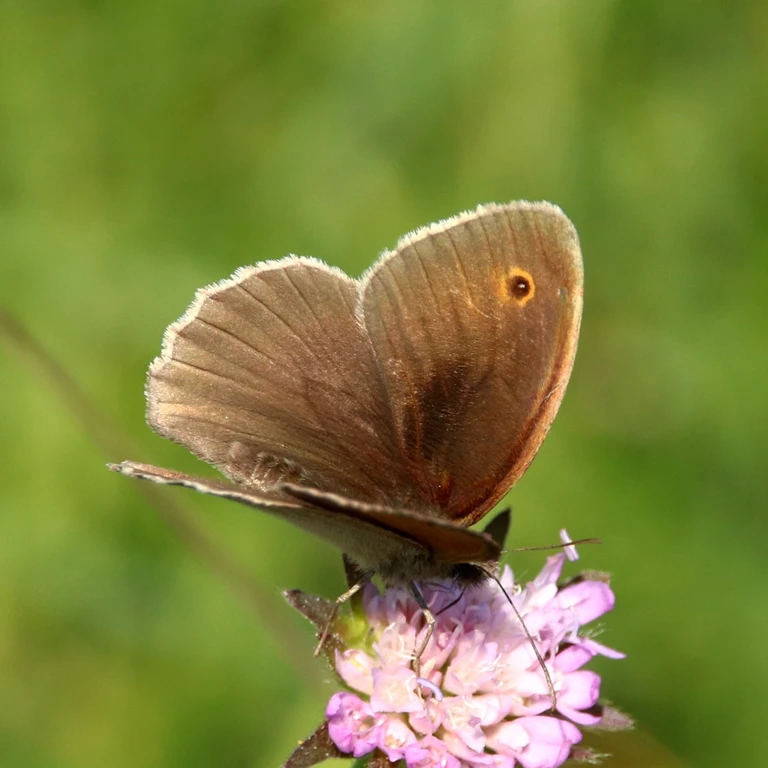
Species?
Maniola jurtina
